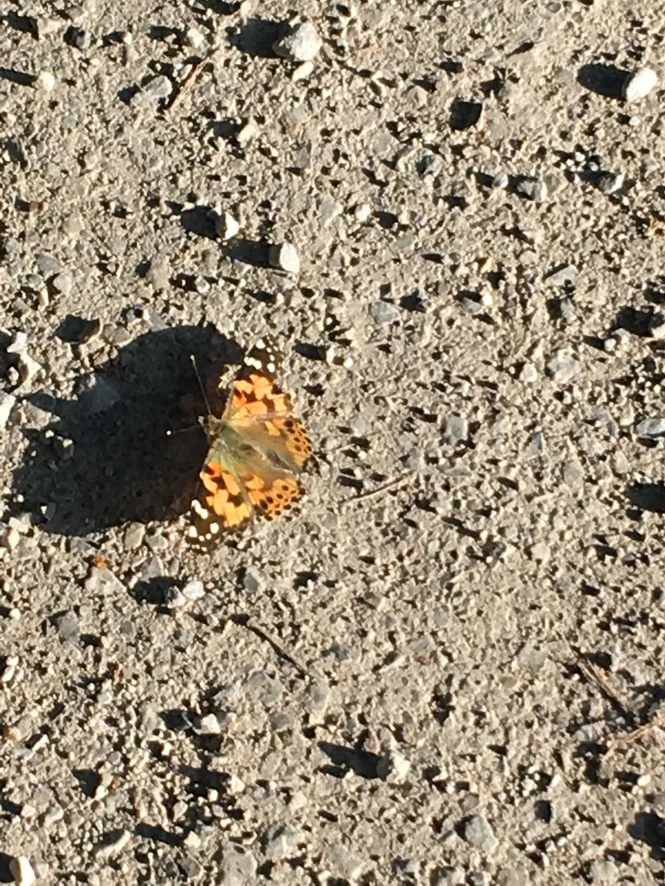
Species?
Vanessa cardui
